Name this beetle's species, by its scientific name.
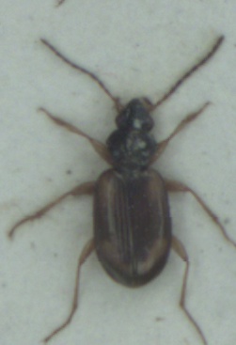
Bembidion tetracolum
